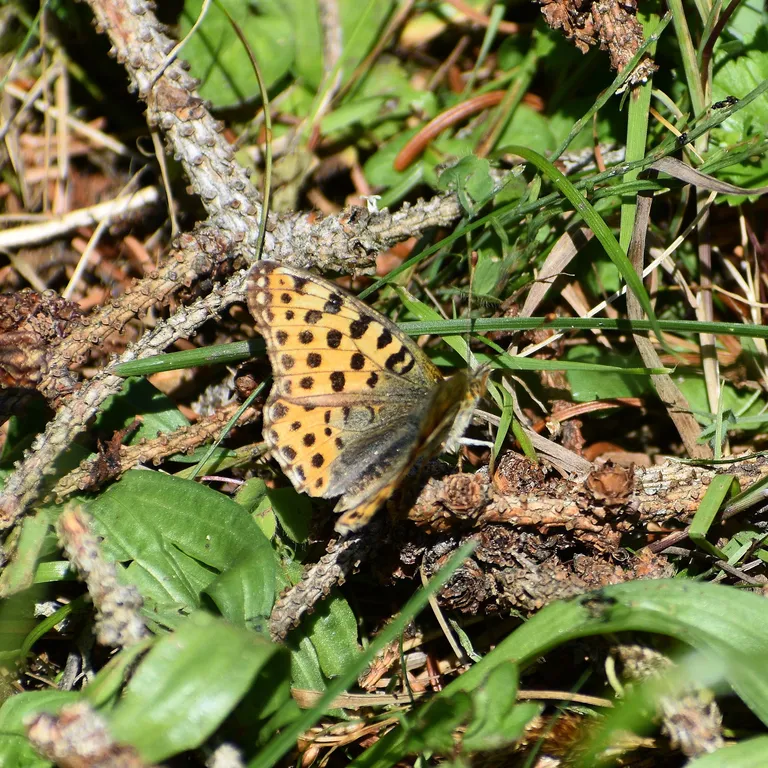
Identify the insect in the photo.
Issoria lathonia
